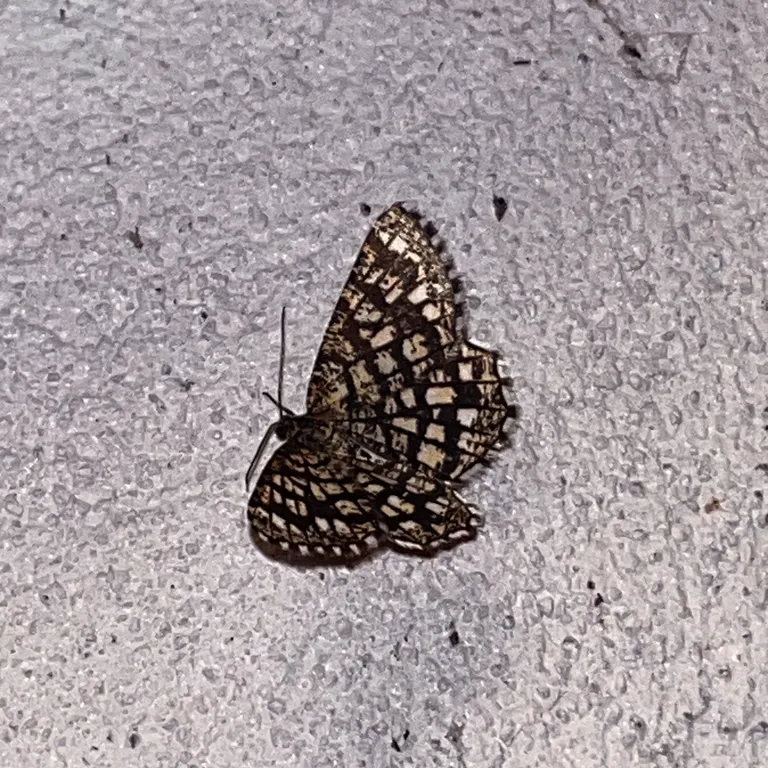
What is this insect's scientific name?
Chiasmia clathrata
